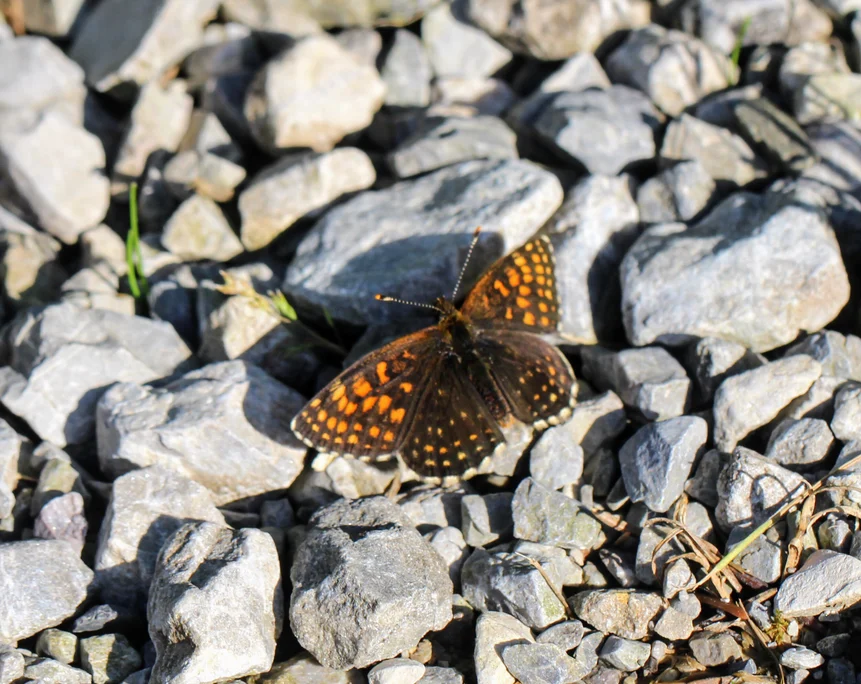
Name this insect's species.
Melitaea diamina
